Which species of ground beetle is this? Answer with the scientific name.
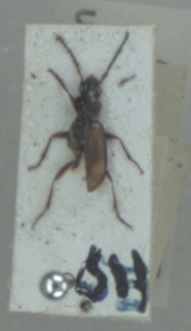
Bembidion saxatile
